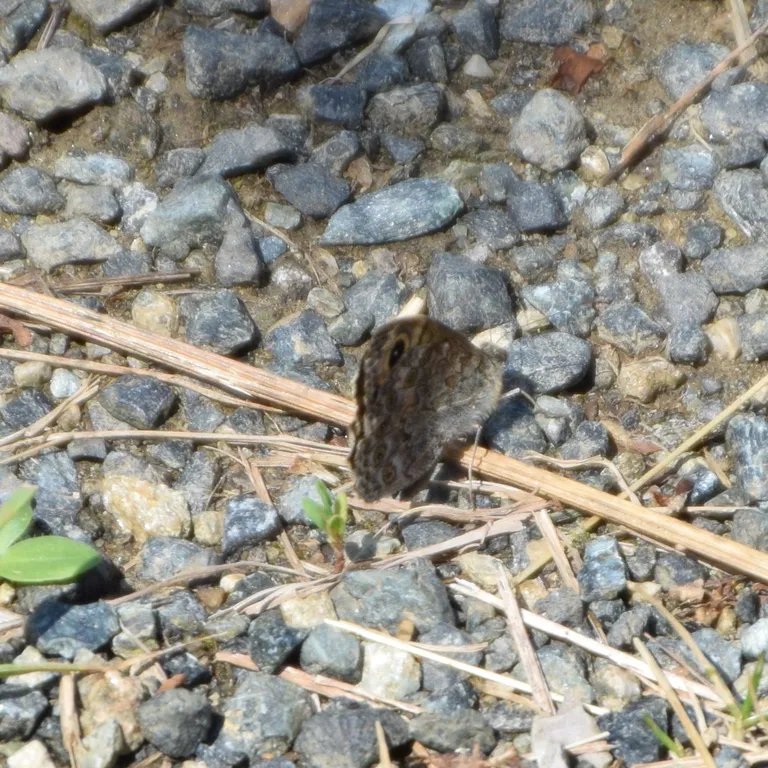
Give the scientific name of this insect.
Lasiommata megera (also Pararge megera)
